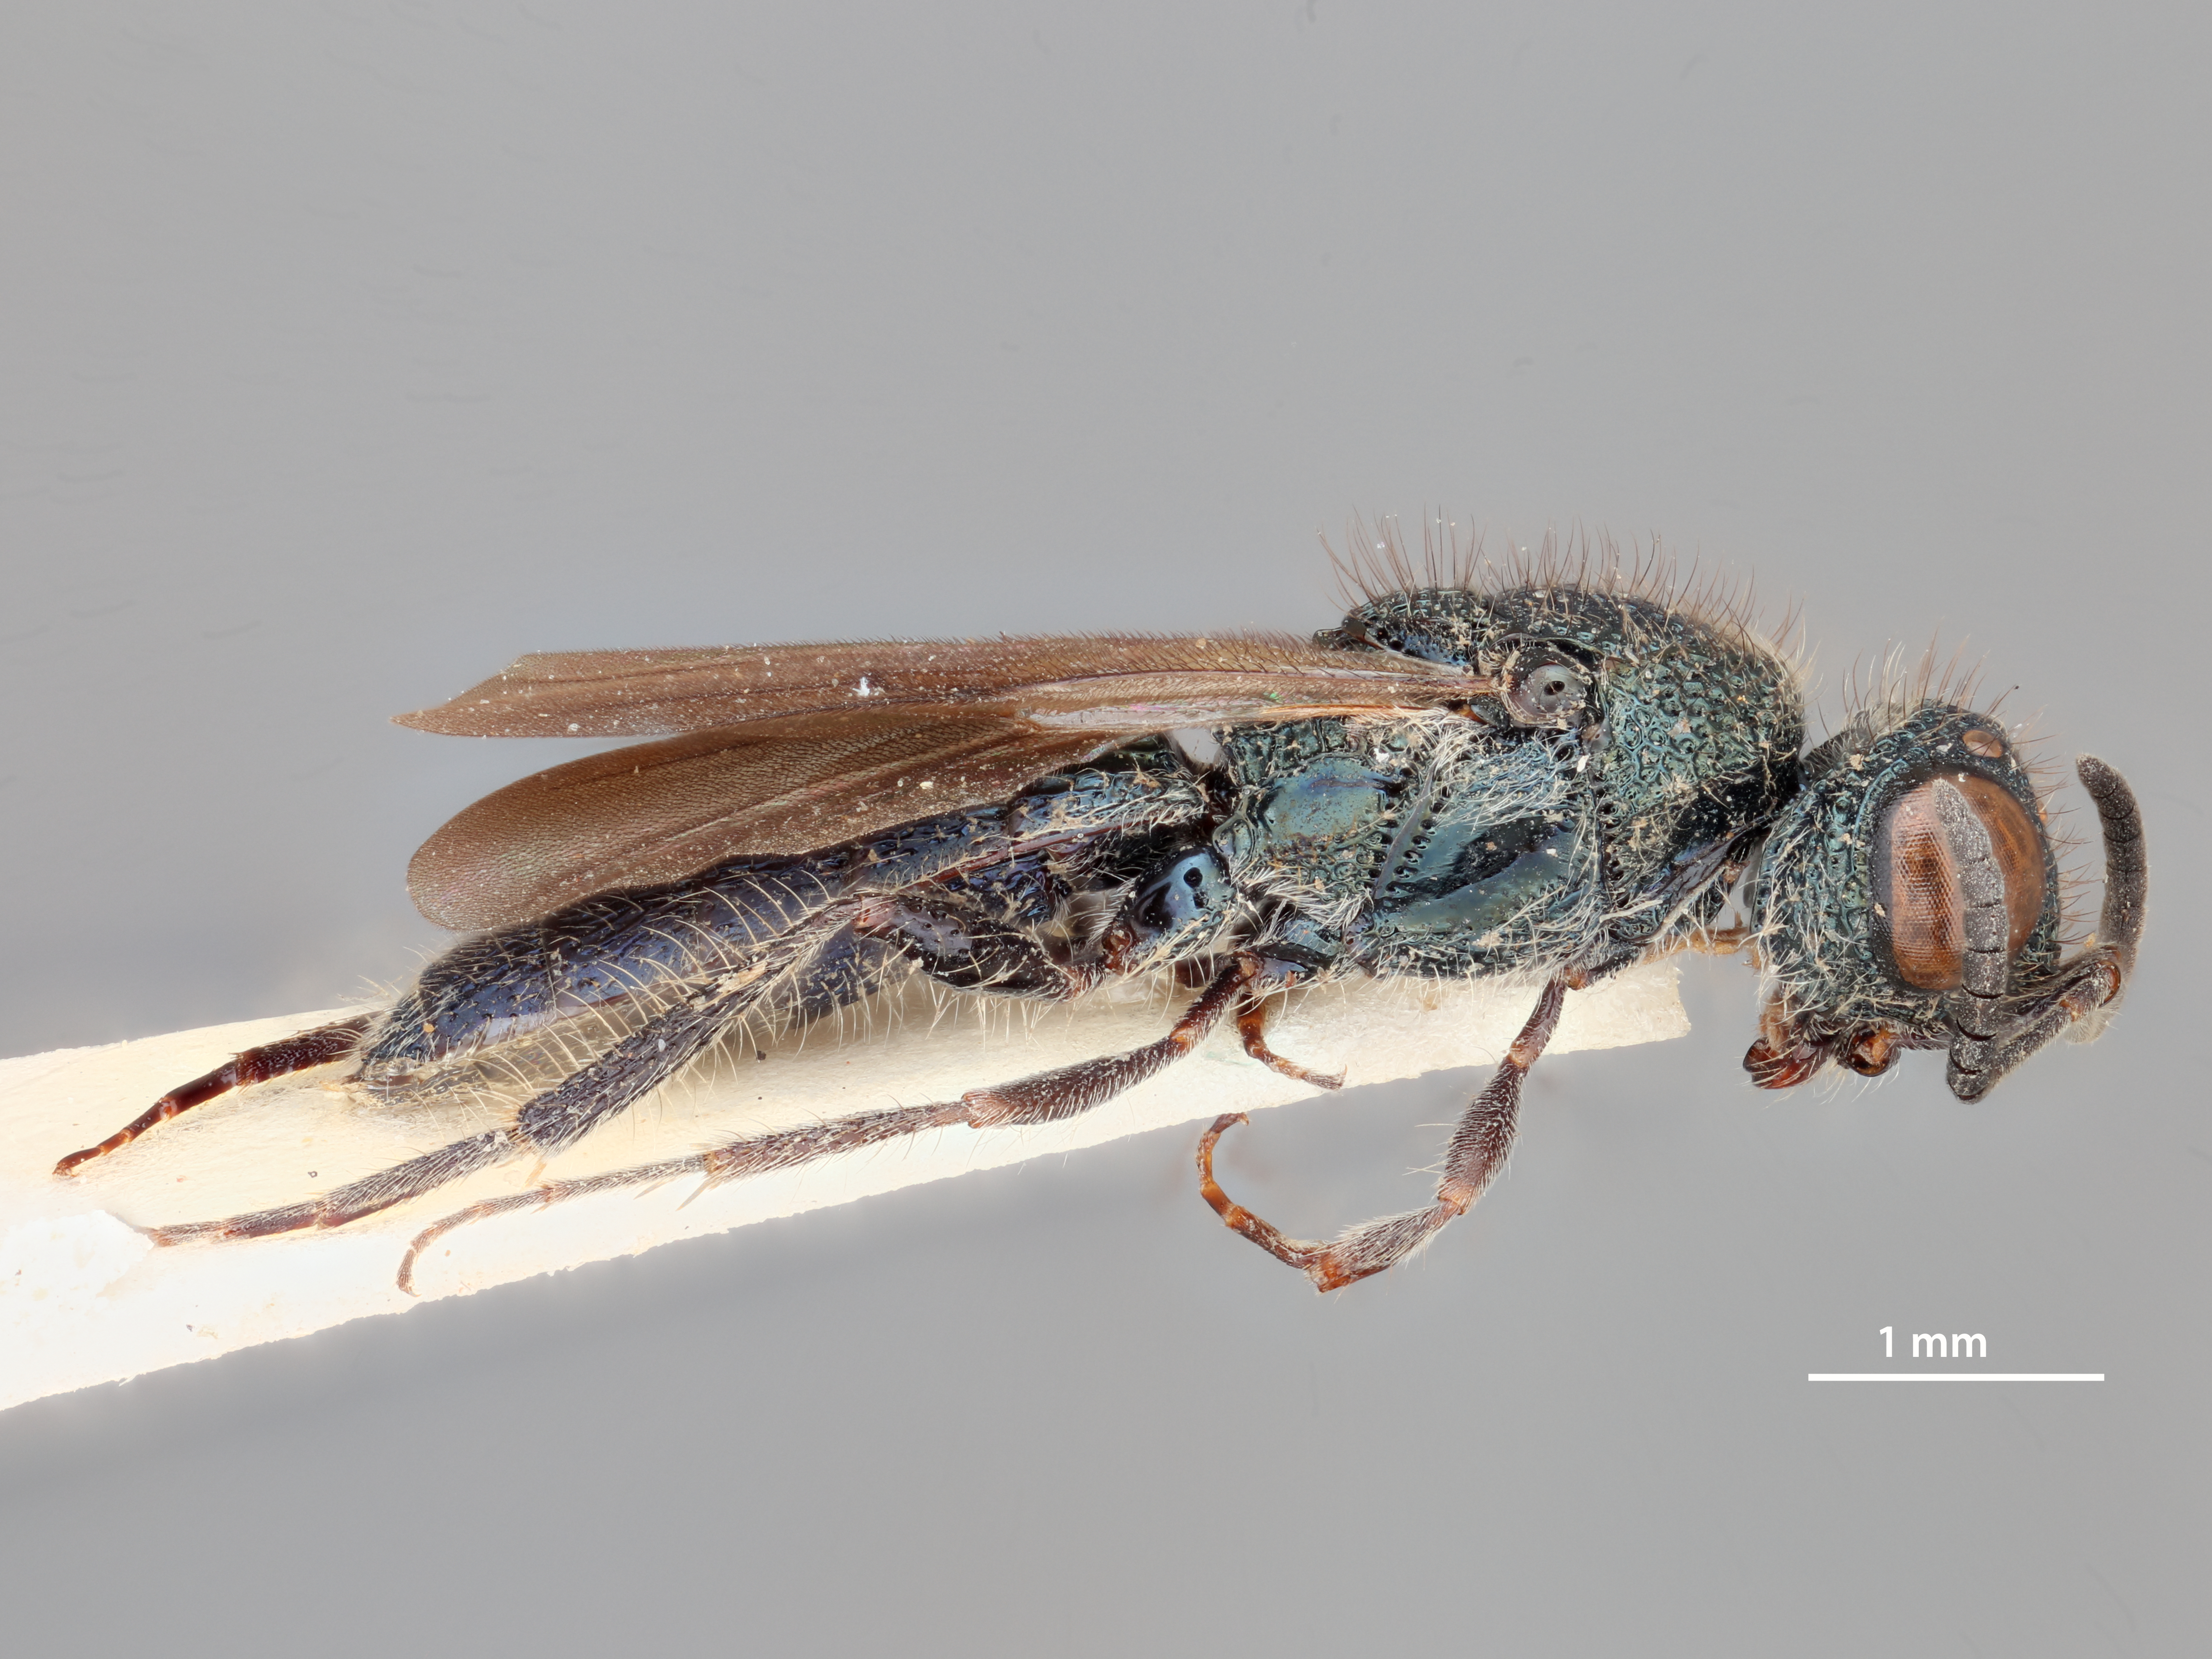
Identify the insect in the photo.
Sparasion travancoricus
